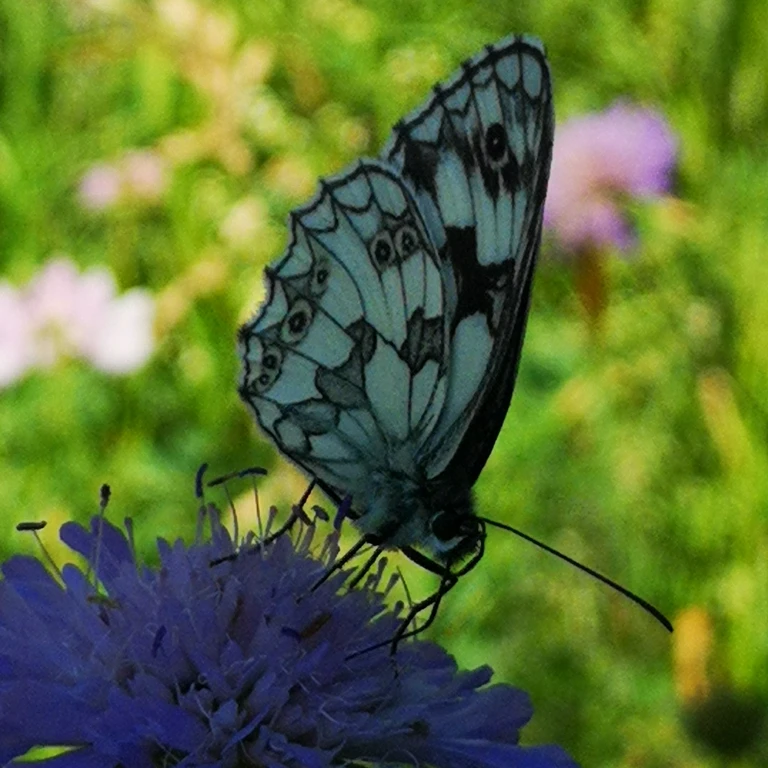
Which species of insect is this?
Melanargia galathea
